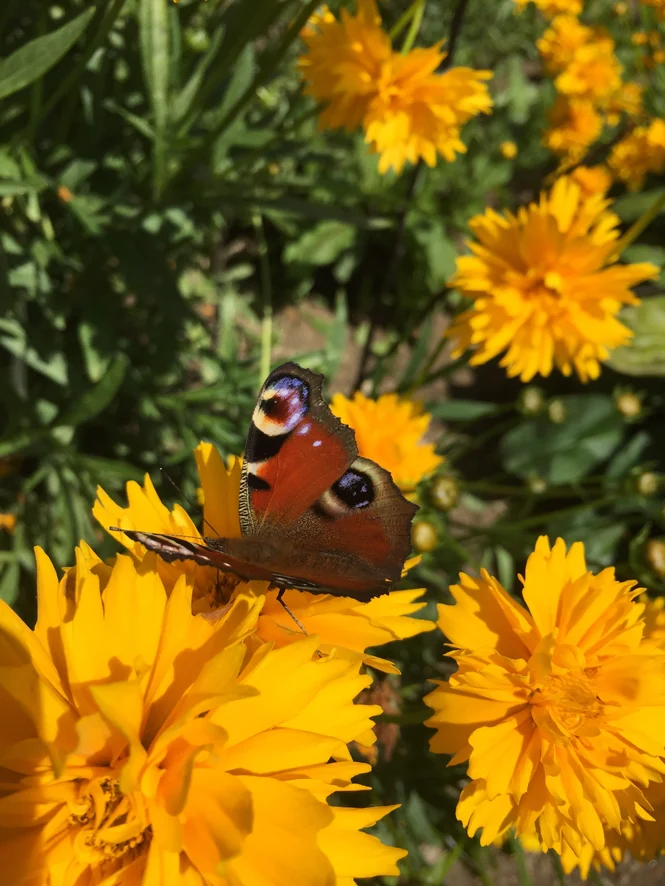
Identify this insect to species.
Aglais io
